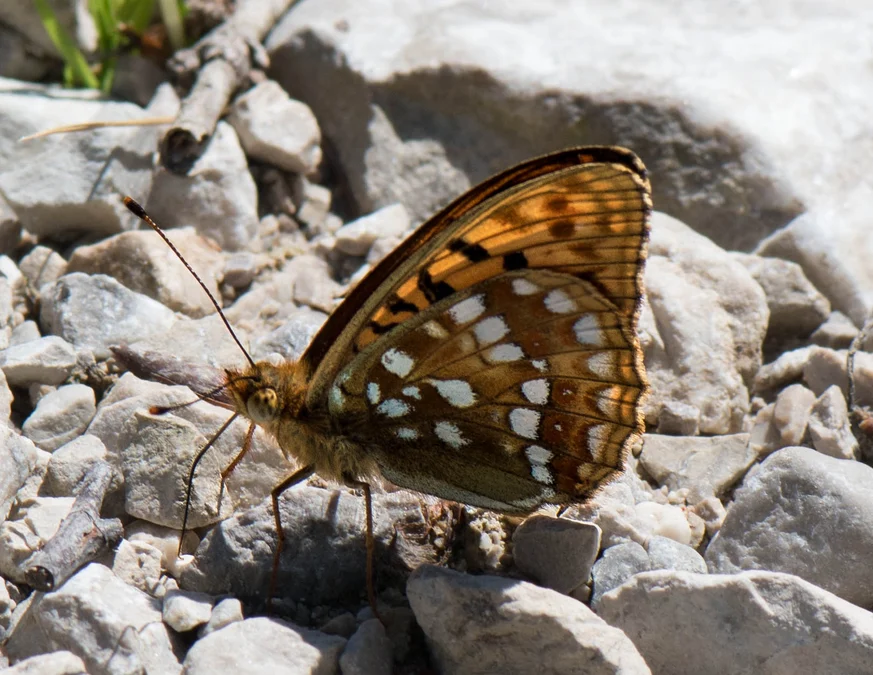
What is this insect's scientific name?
Fabriciana adippe
